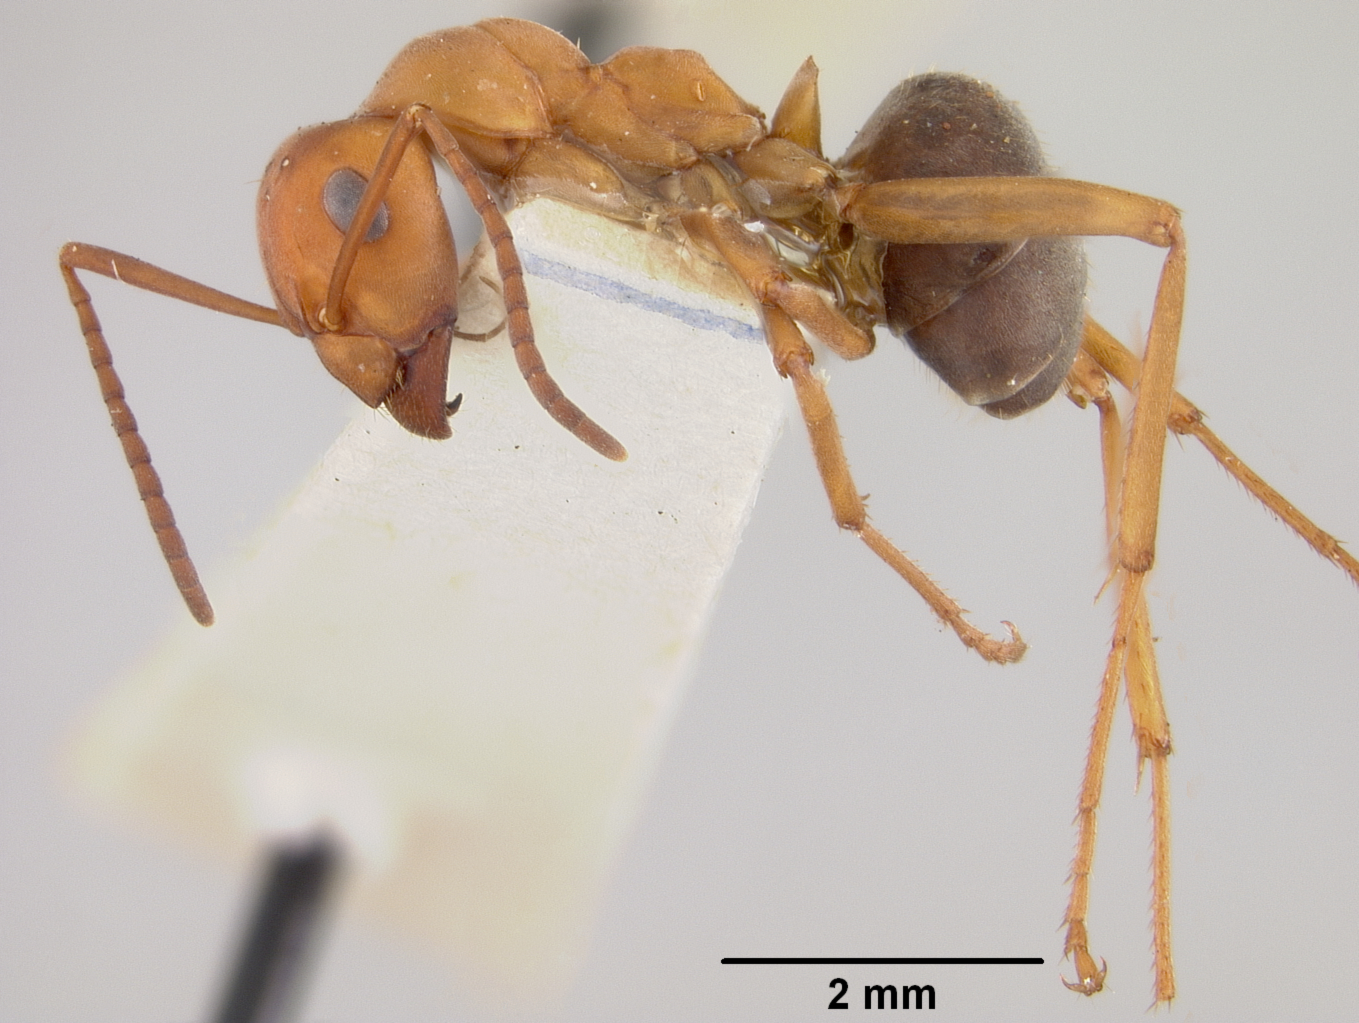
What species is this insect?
Formica truncicola
